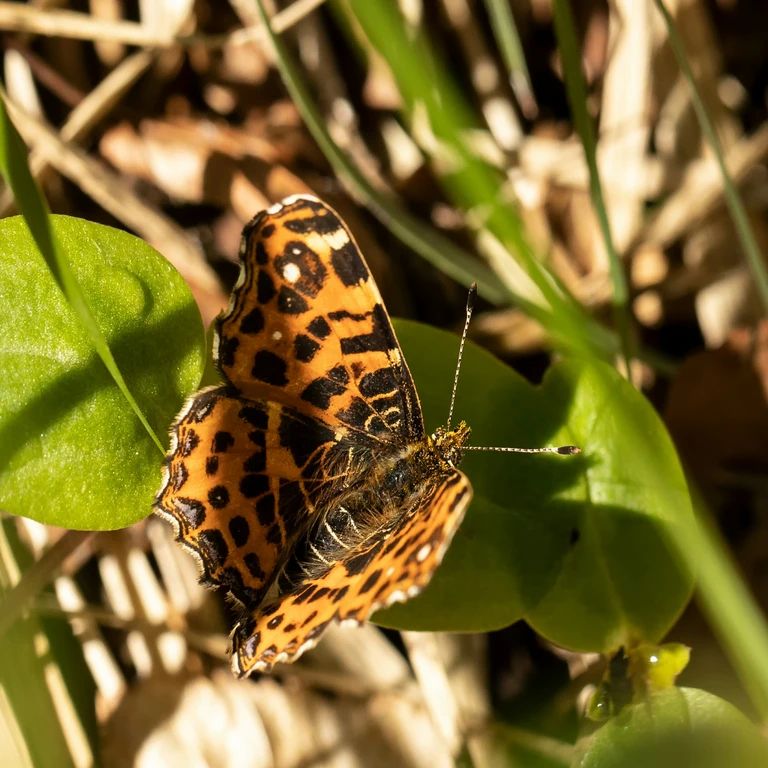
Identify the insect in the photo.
Araschnia levana
